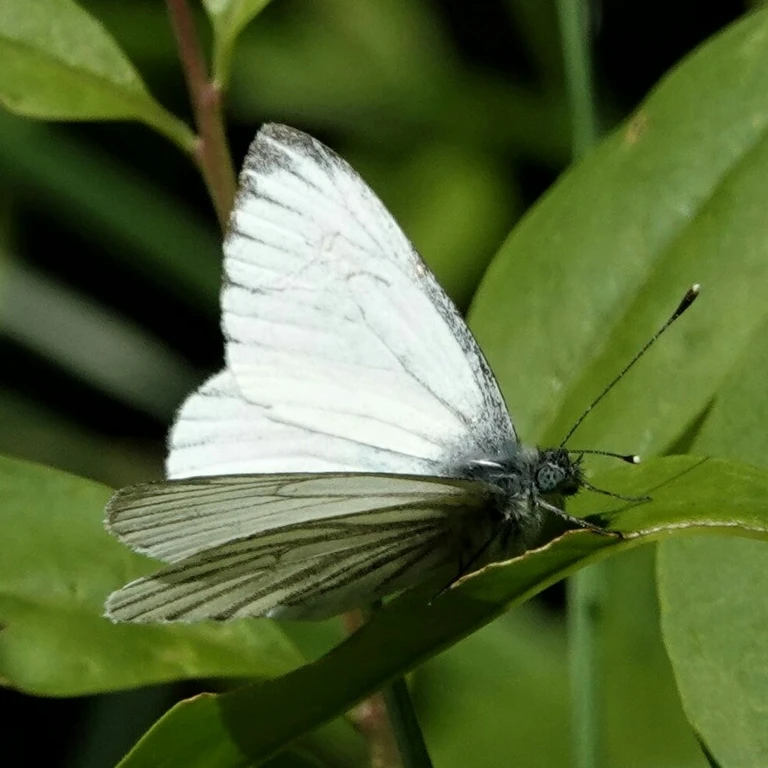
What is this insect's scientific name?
Pieris napi
